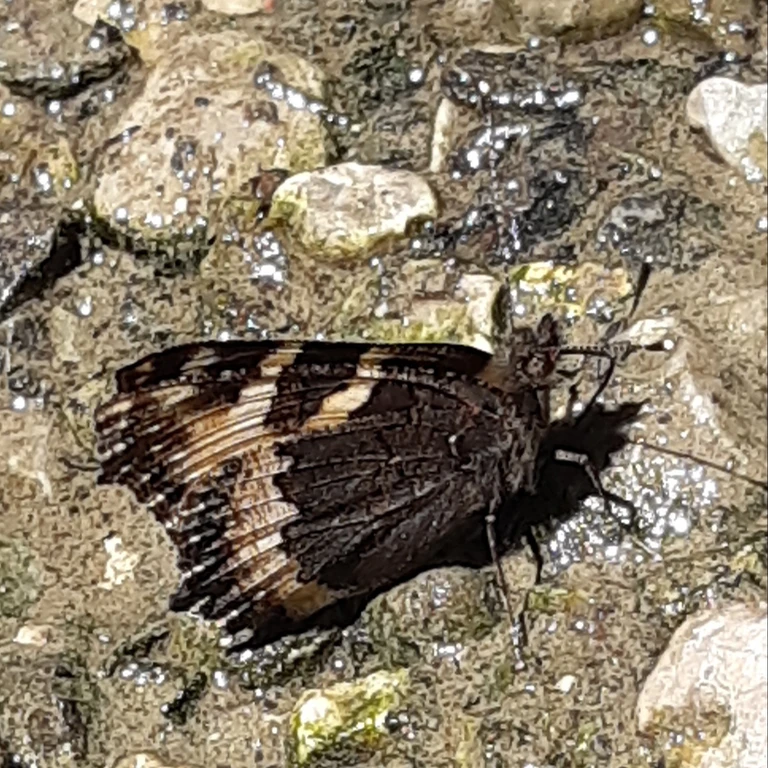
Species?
Aglais urticae
